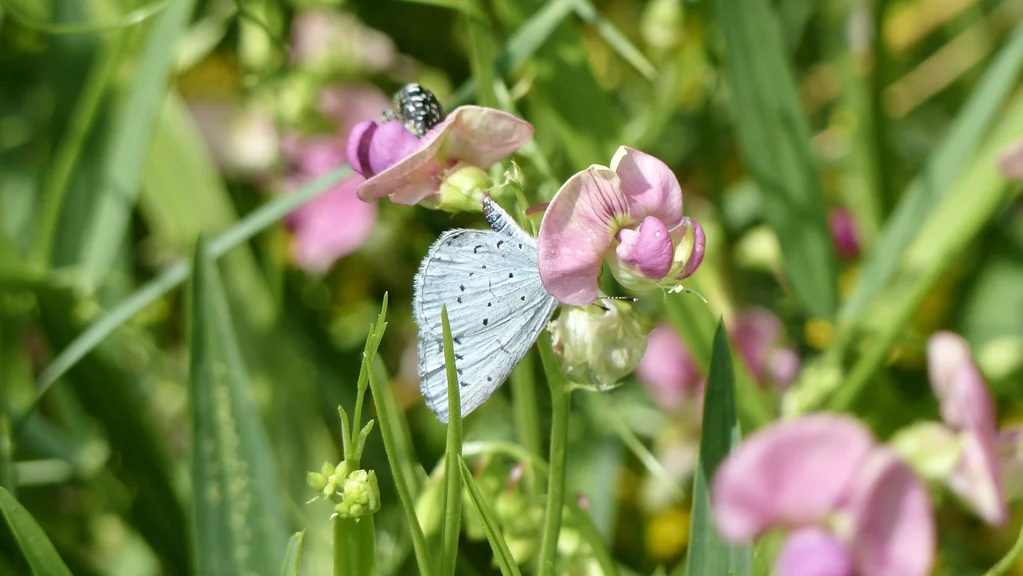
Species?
Celastrina argiolus
